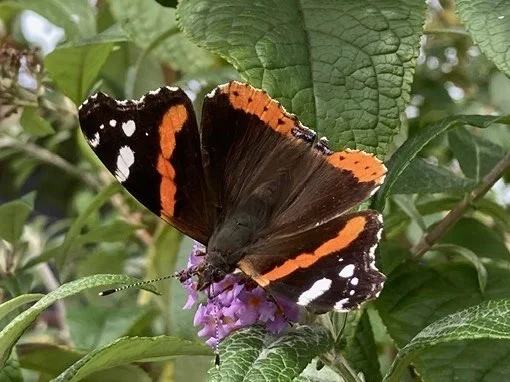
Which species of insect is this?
Vanessa atalanta
